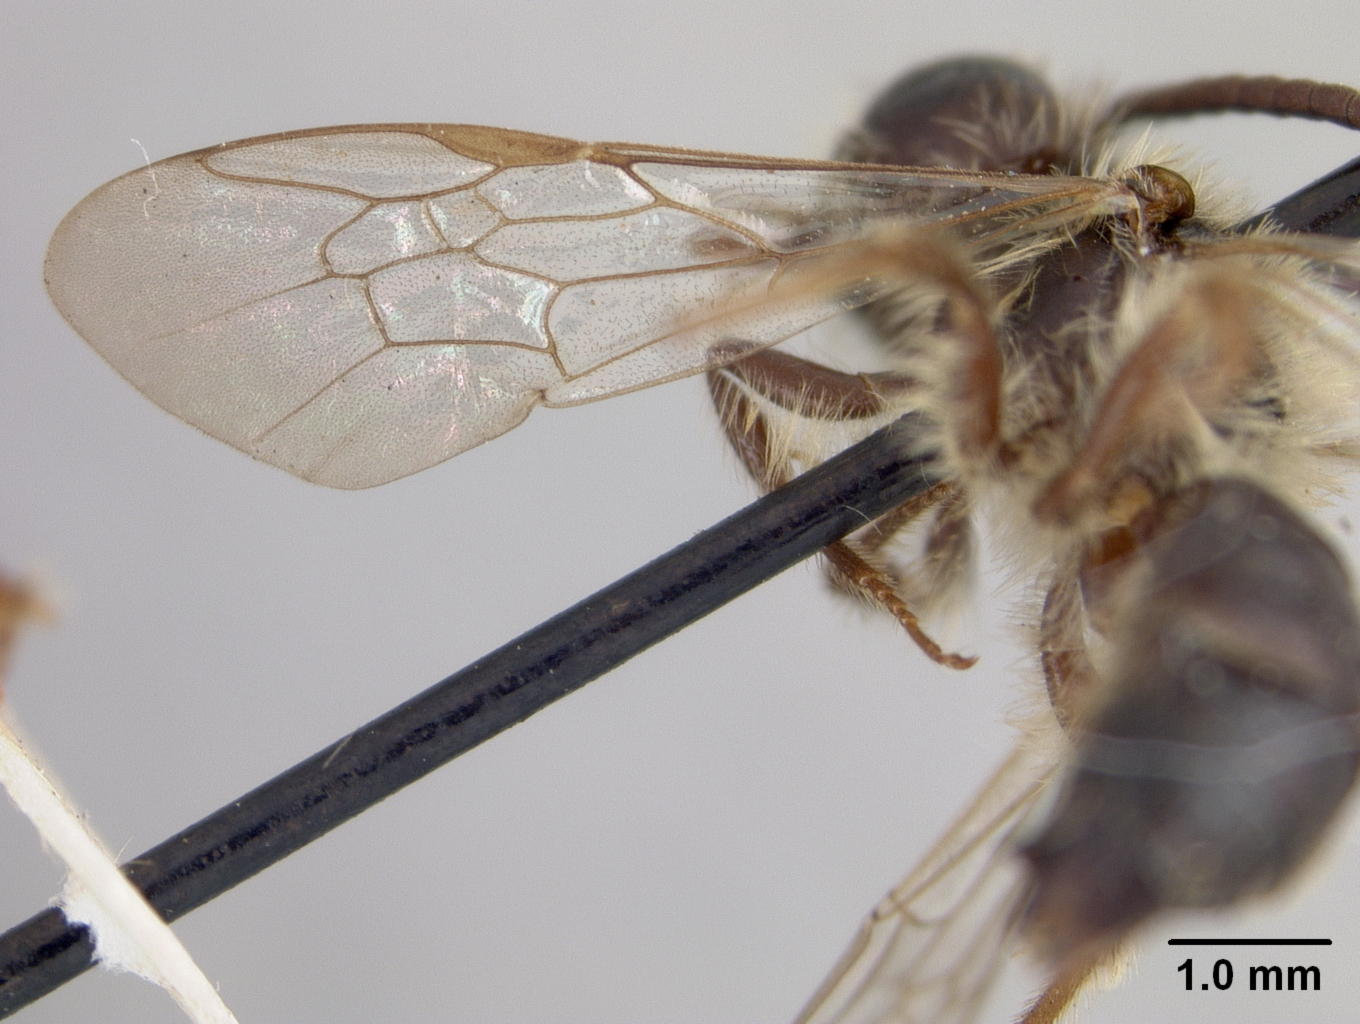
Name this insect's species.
Andrena ribifloris
